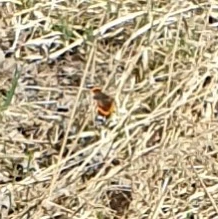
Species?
Vanessa atalanta
